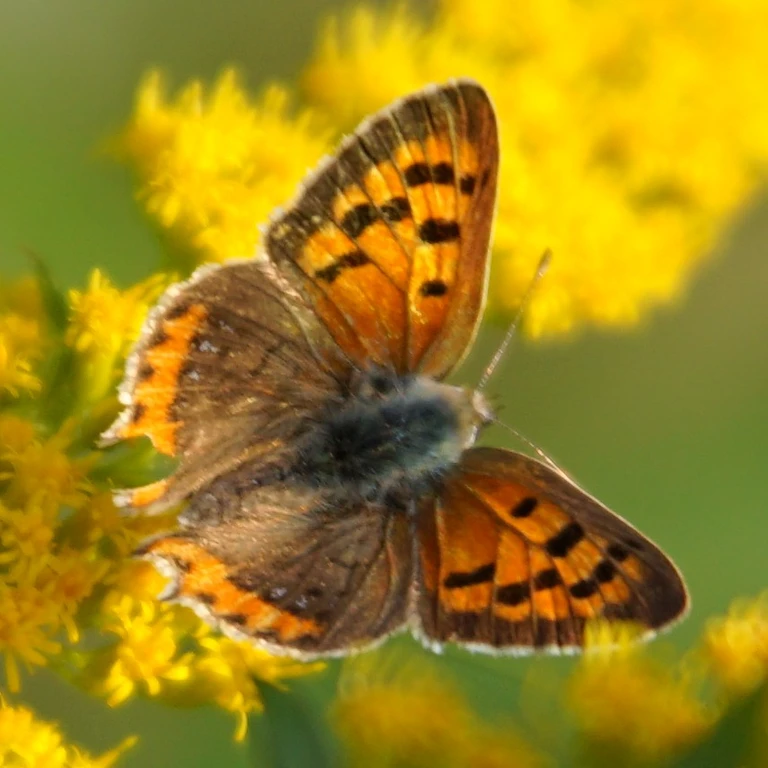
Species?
Lycaena phlaeas
